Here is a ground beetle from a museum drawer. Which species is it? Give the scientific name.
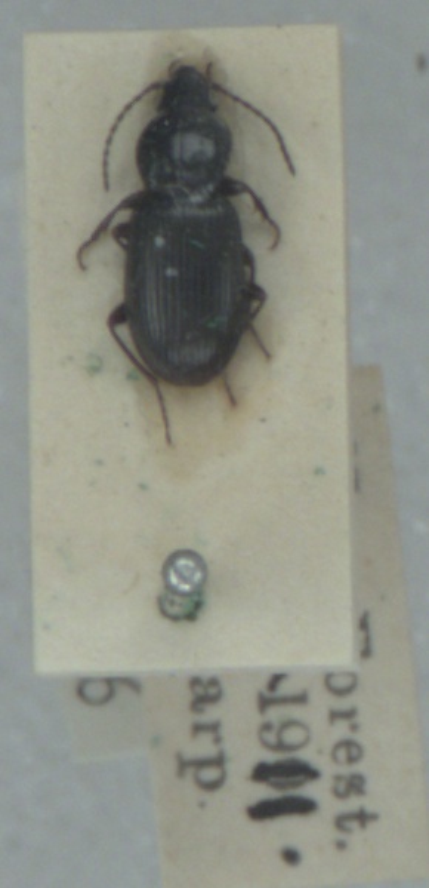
Pterostichus diligens
